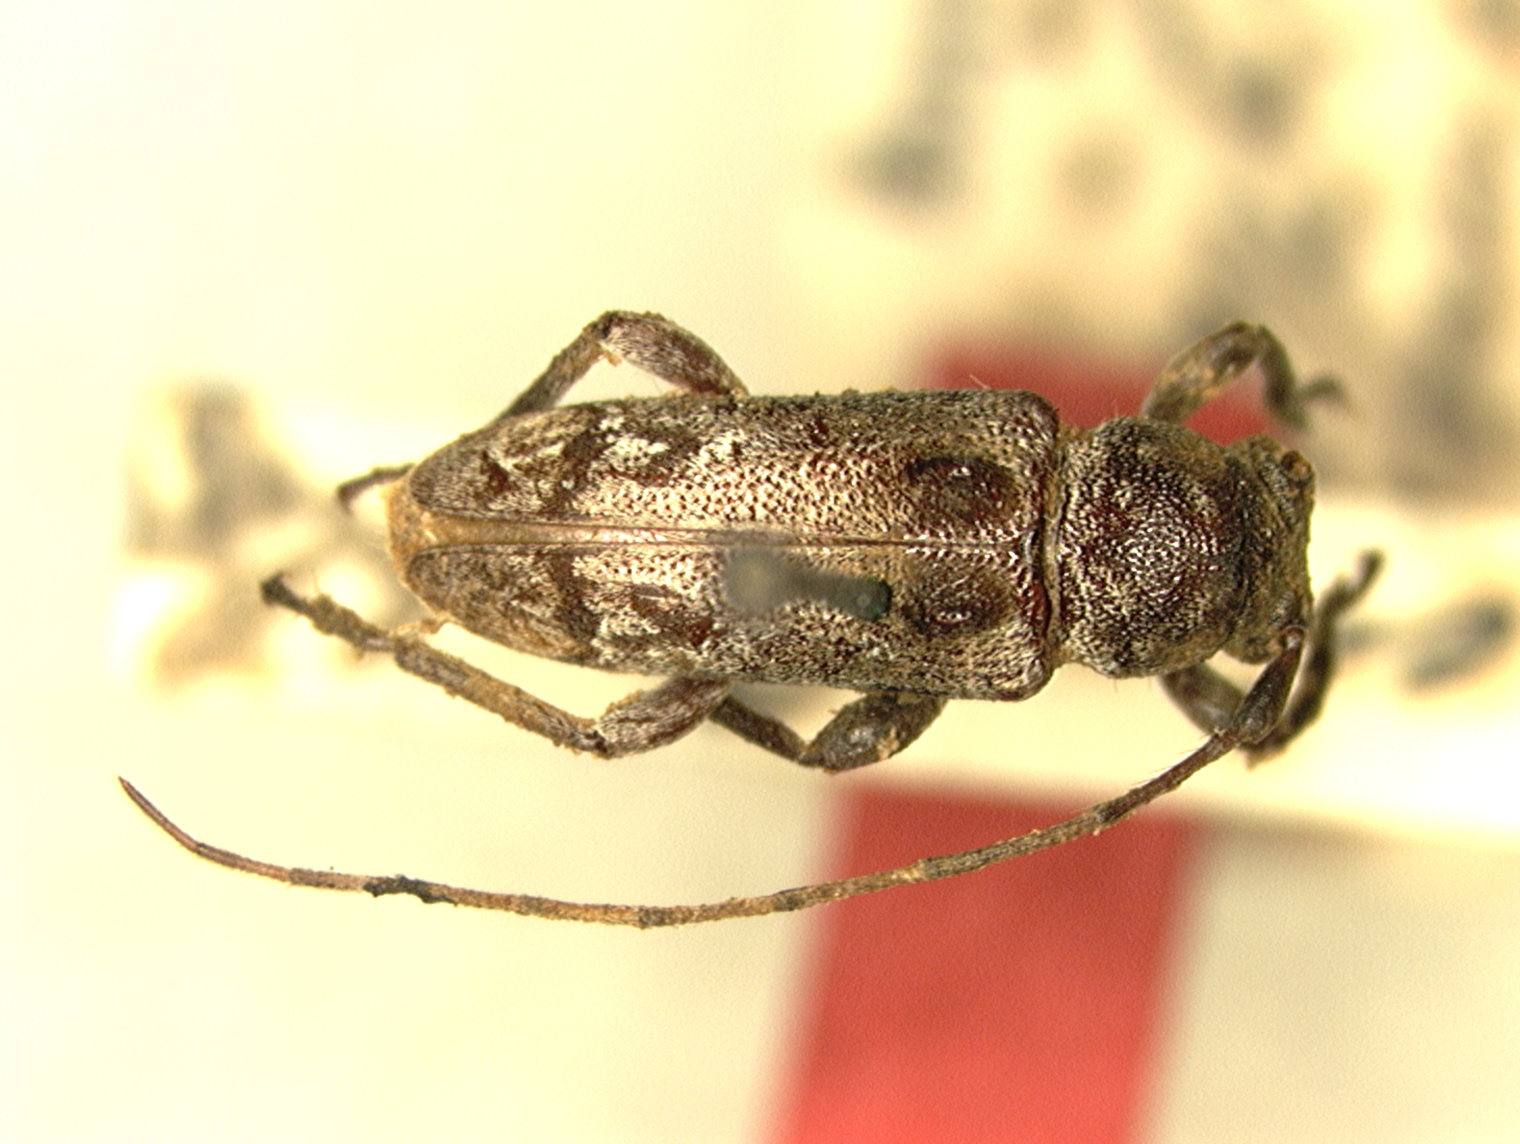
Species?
Lypsimena bicristata
